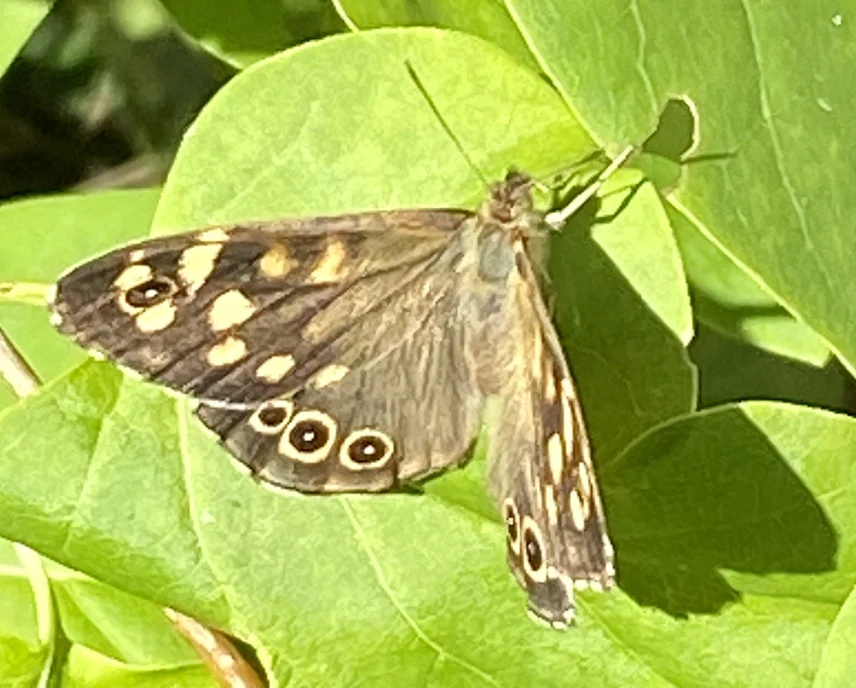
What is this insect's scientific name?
Pararge aegeria
